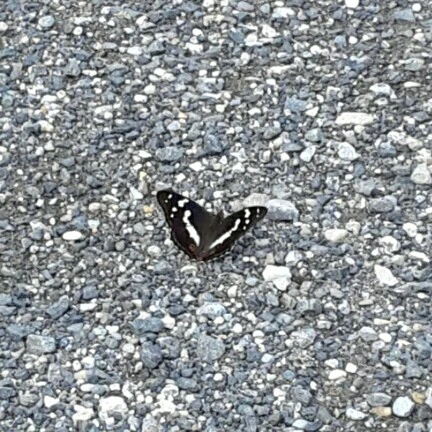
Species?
Apatura iris
